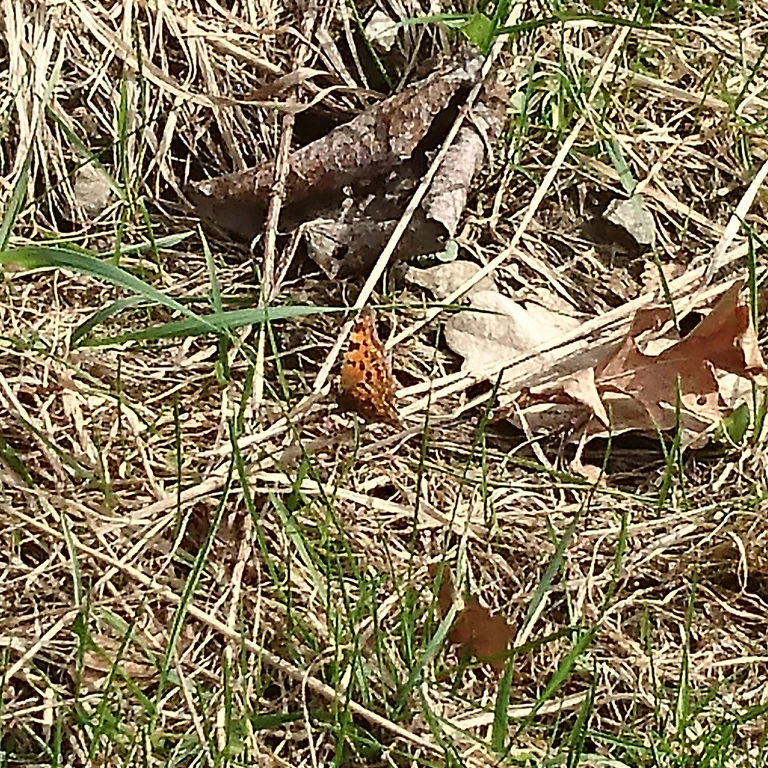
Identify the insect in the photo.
Polygonia c-album
